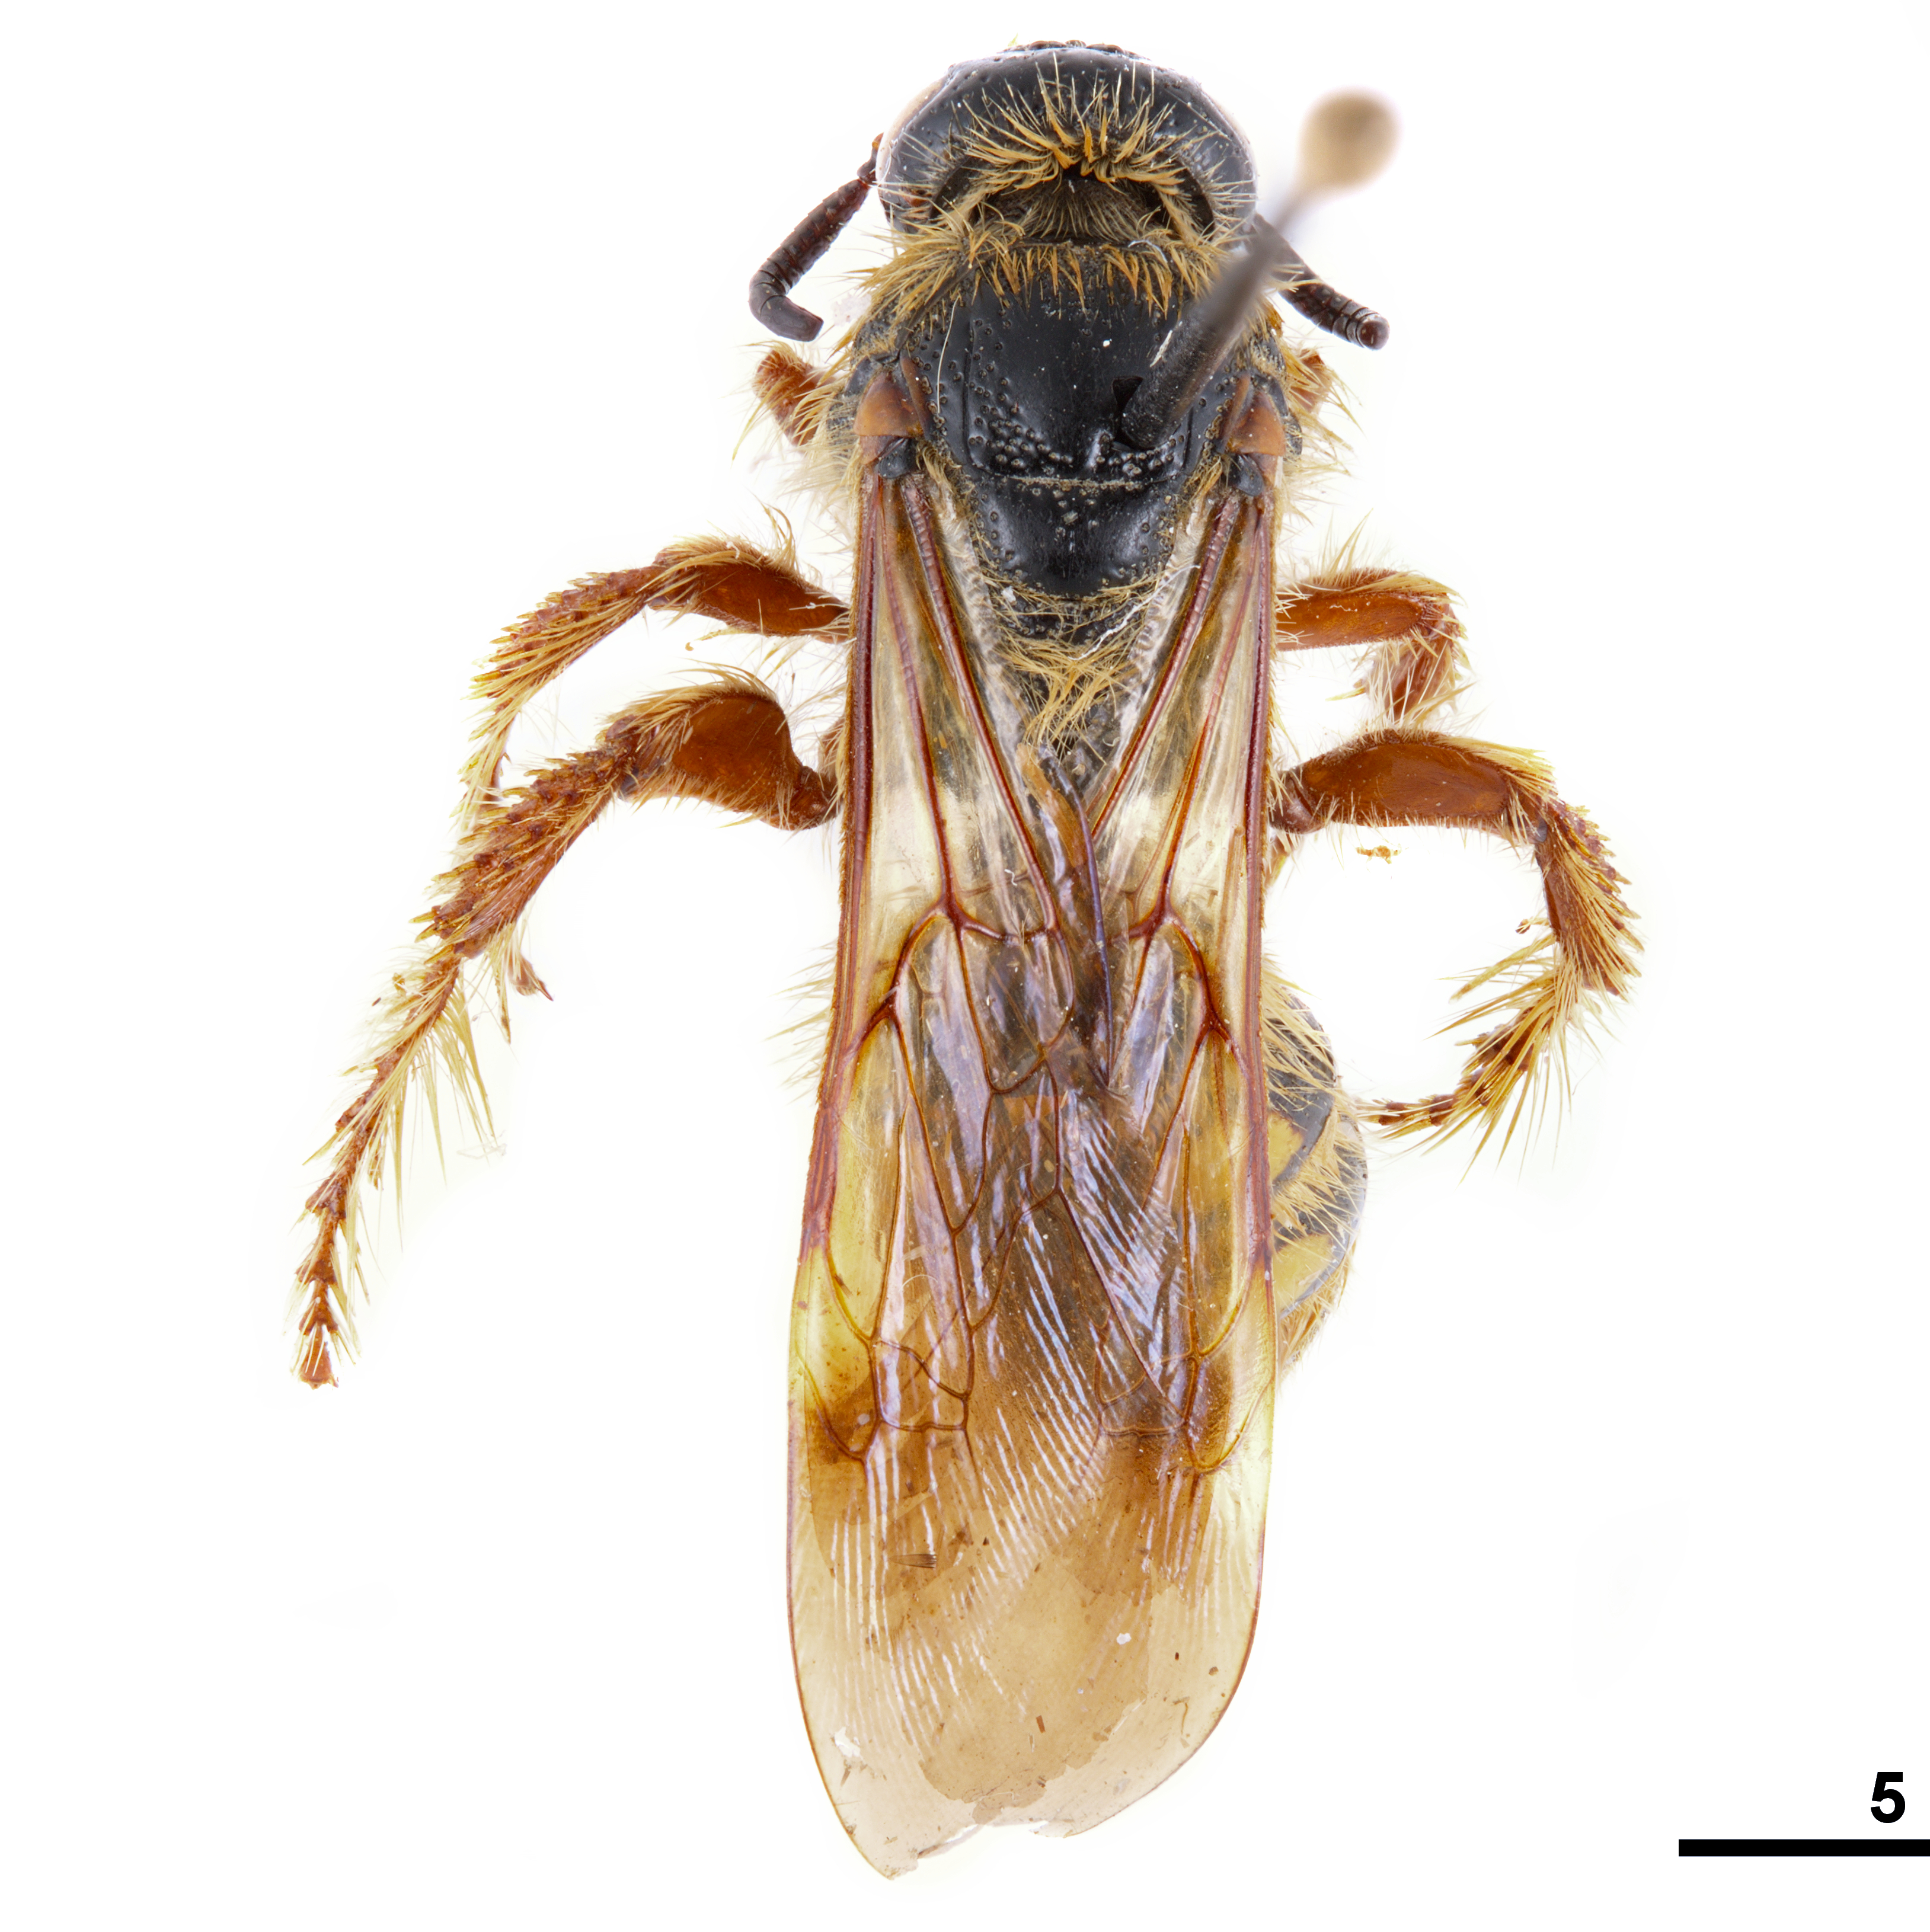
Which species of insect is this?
Crioscolia alcione
